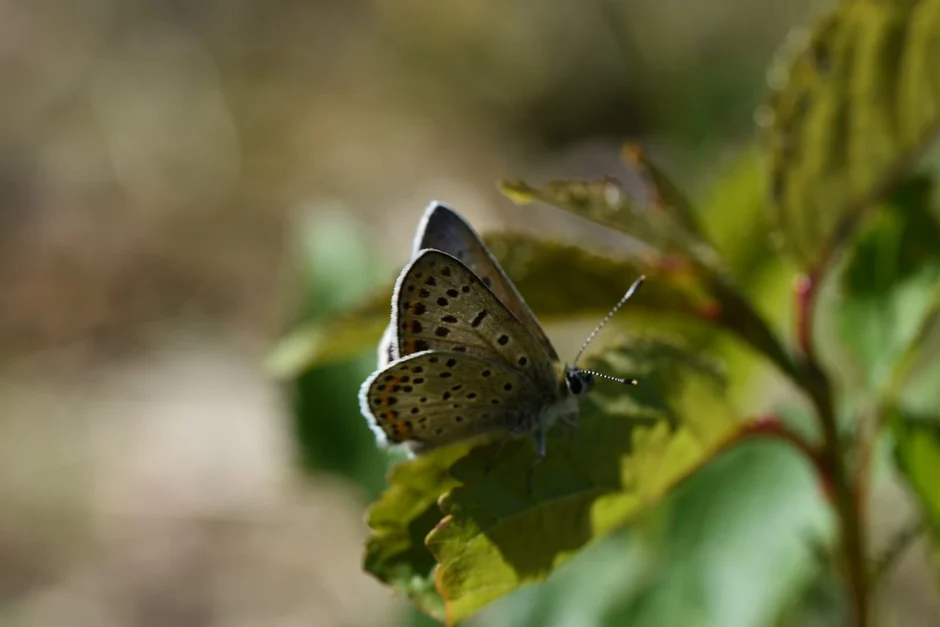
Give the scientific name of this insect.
Lycaena tityrus (also Loweia tityrus)
